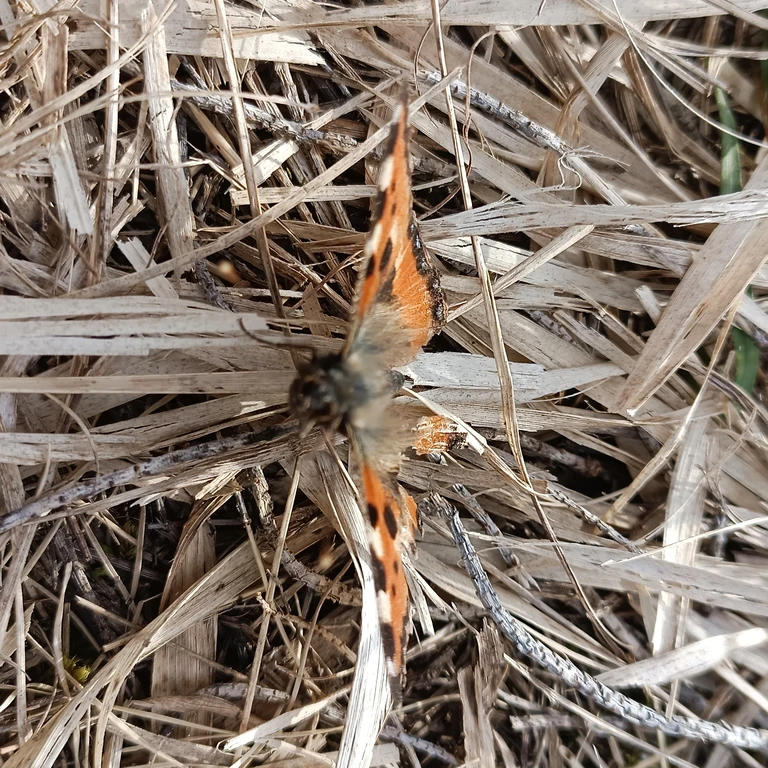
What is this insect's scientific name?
Aglais urticae
